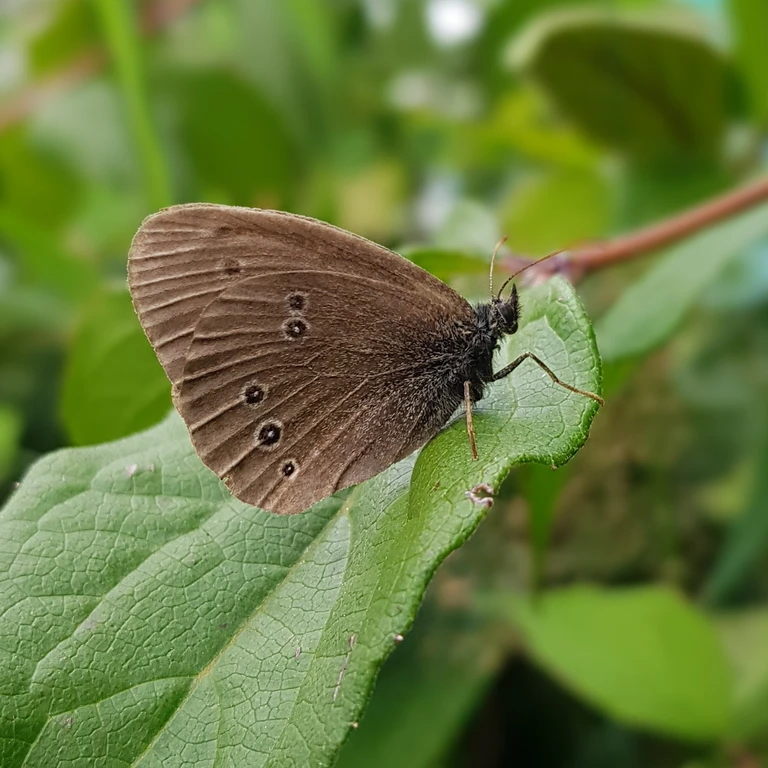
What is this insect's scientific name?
Aphantopus hyperantus
